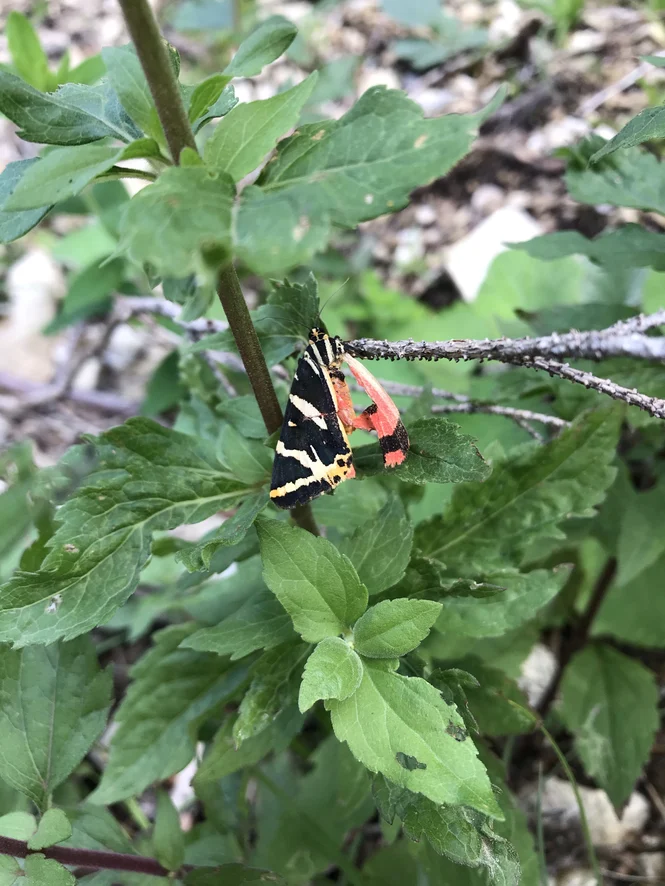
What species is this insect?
Euplagia quadripunctaria
